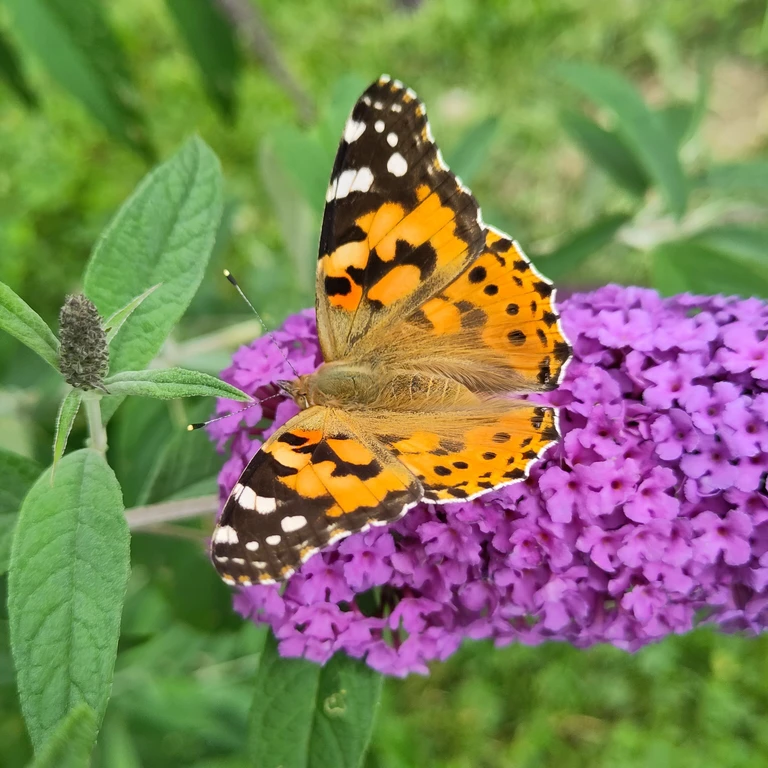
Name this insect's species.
Vanessa cardui
